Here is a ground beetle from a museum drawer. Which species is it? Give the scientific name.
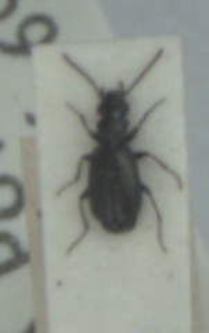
Syntomus foveatus
